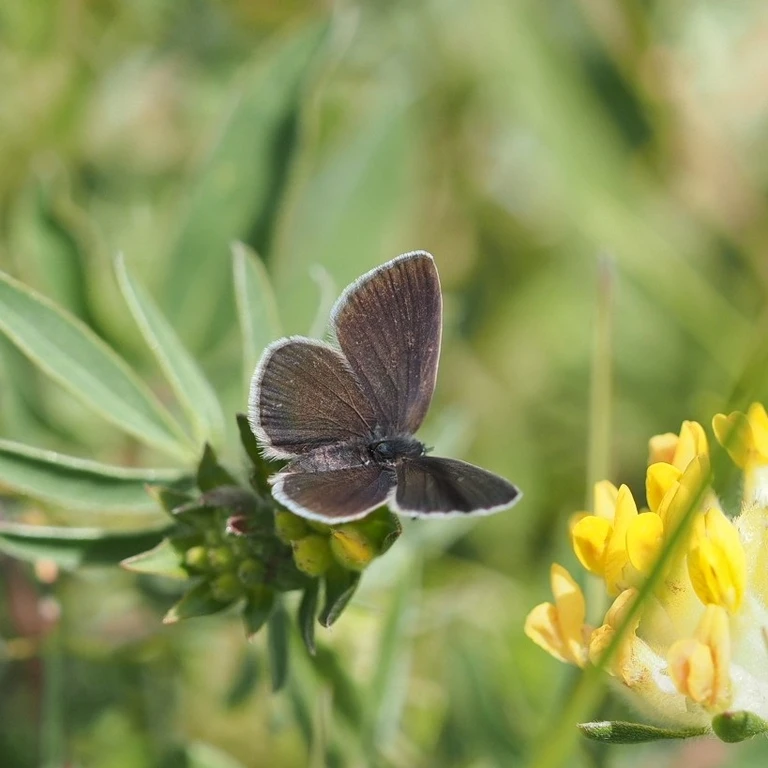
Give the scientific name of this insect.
Cupido minimus
